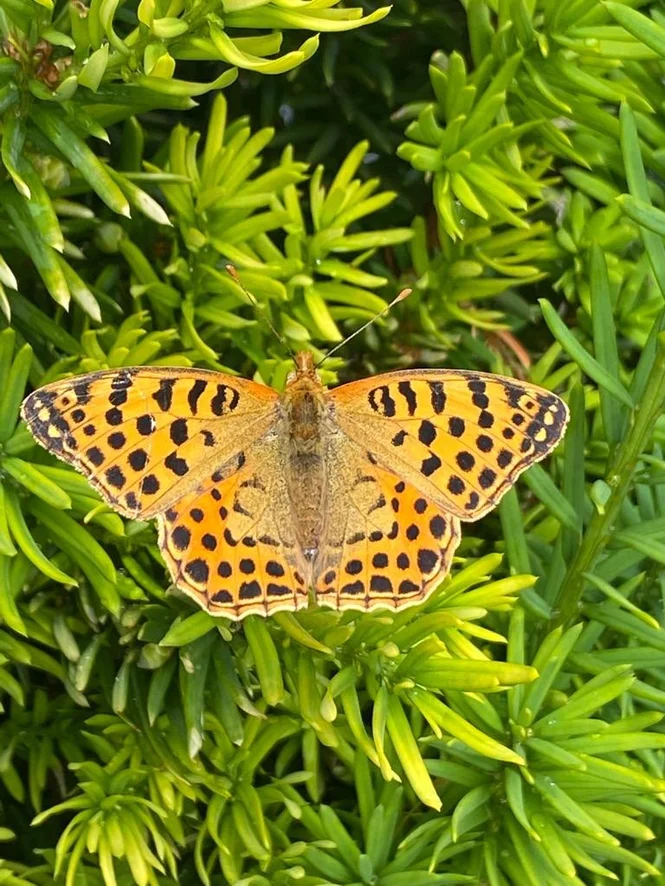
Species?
Issoria lathonia
